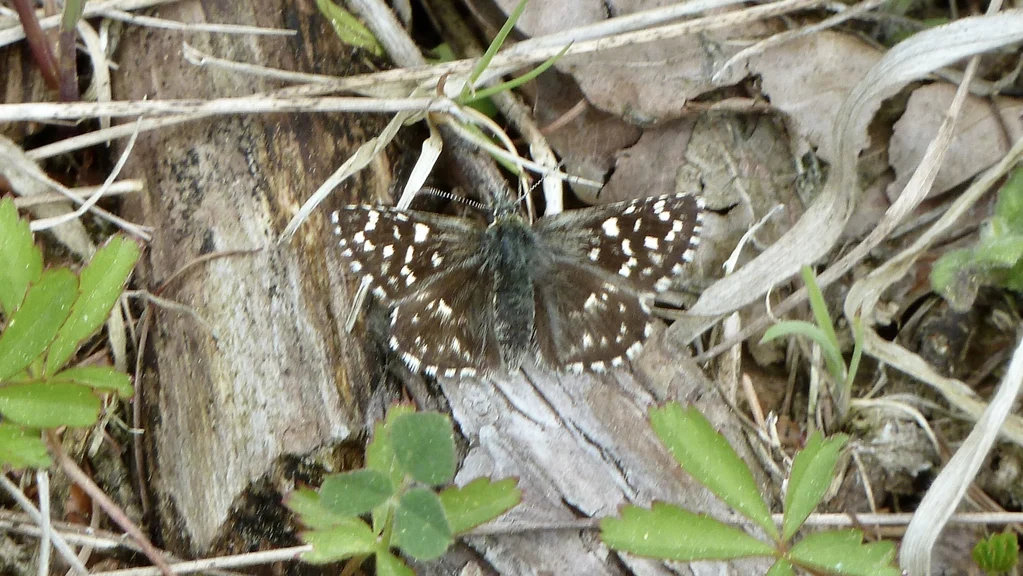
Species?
Pyrgus malvae
